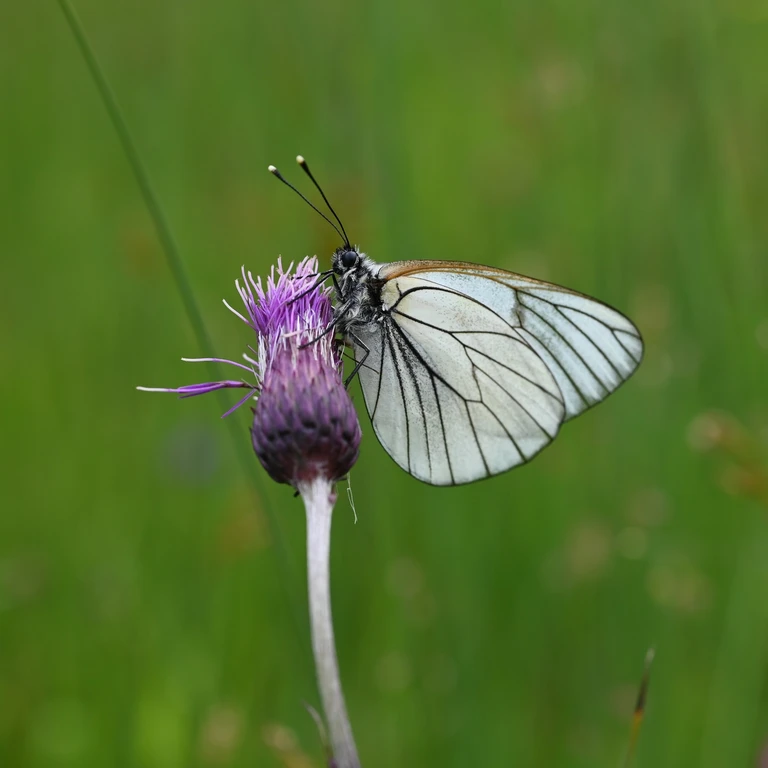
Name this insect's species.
Aporia crataegi
